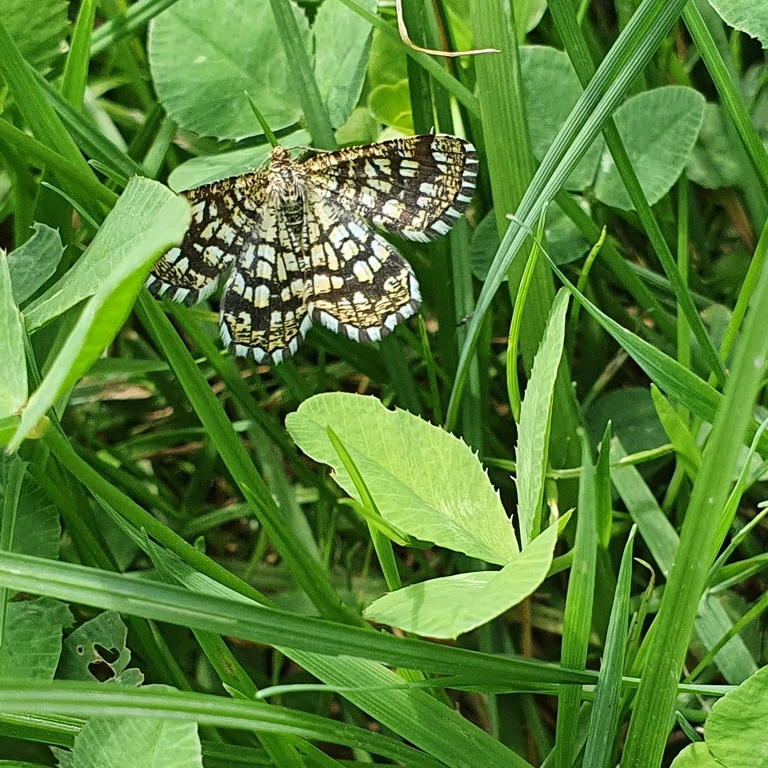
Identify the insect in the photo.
Chiasmia clathrata
